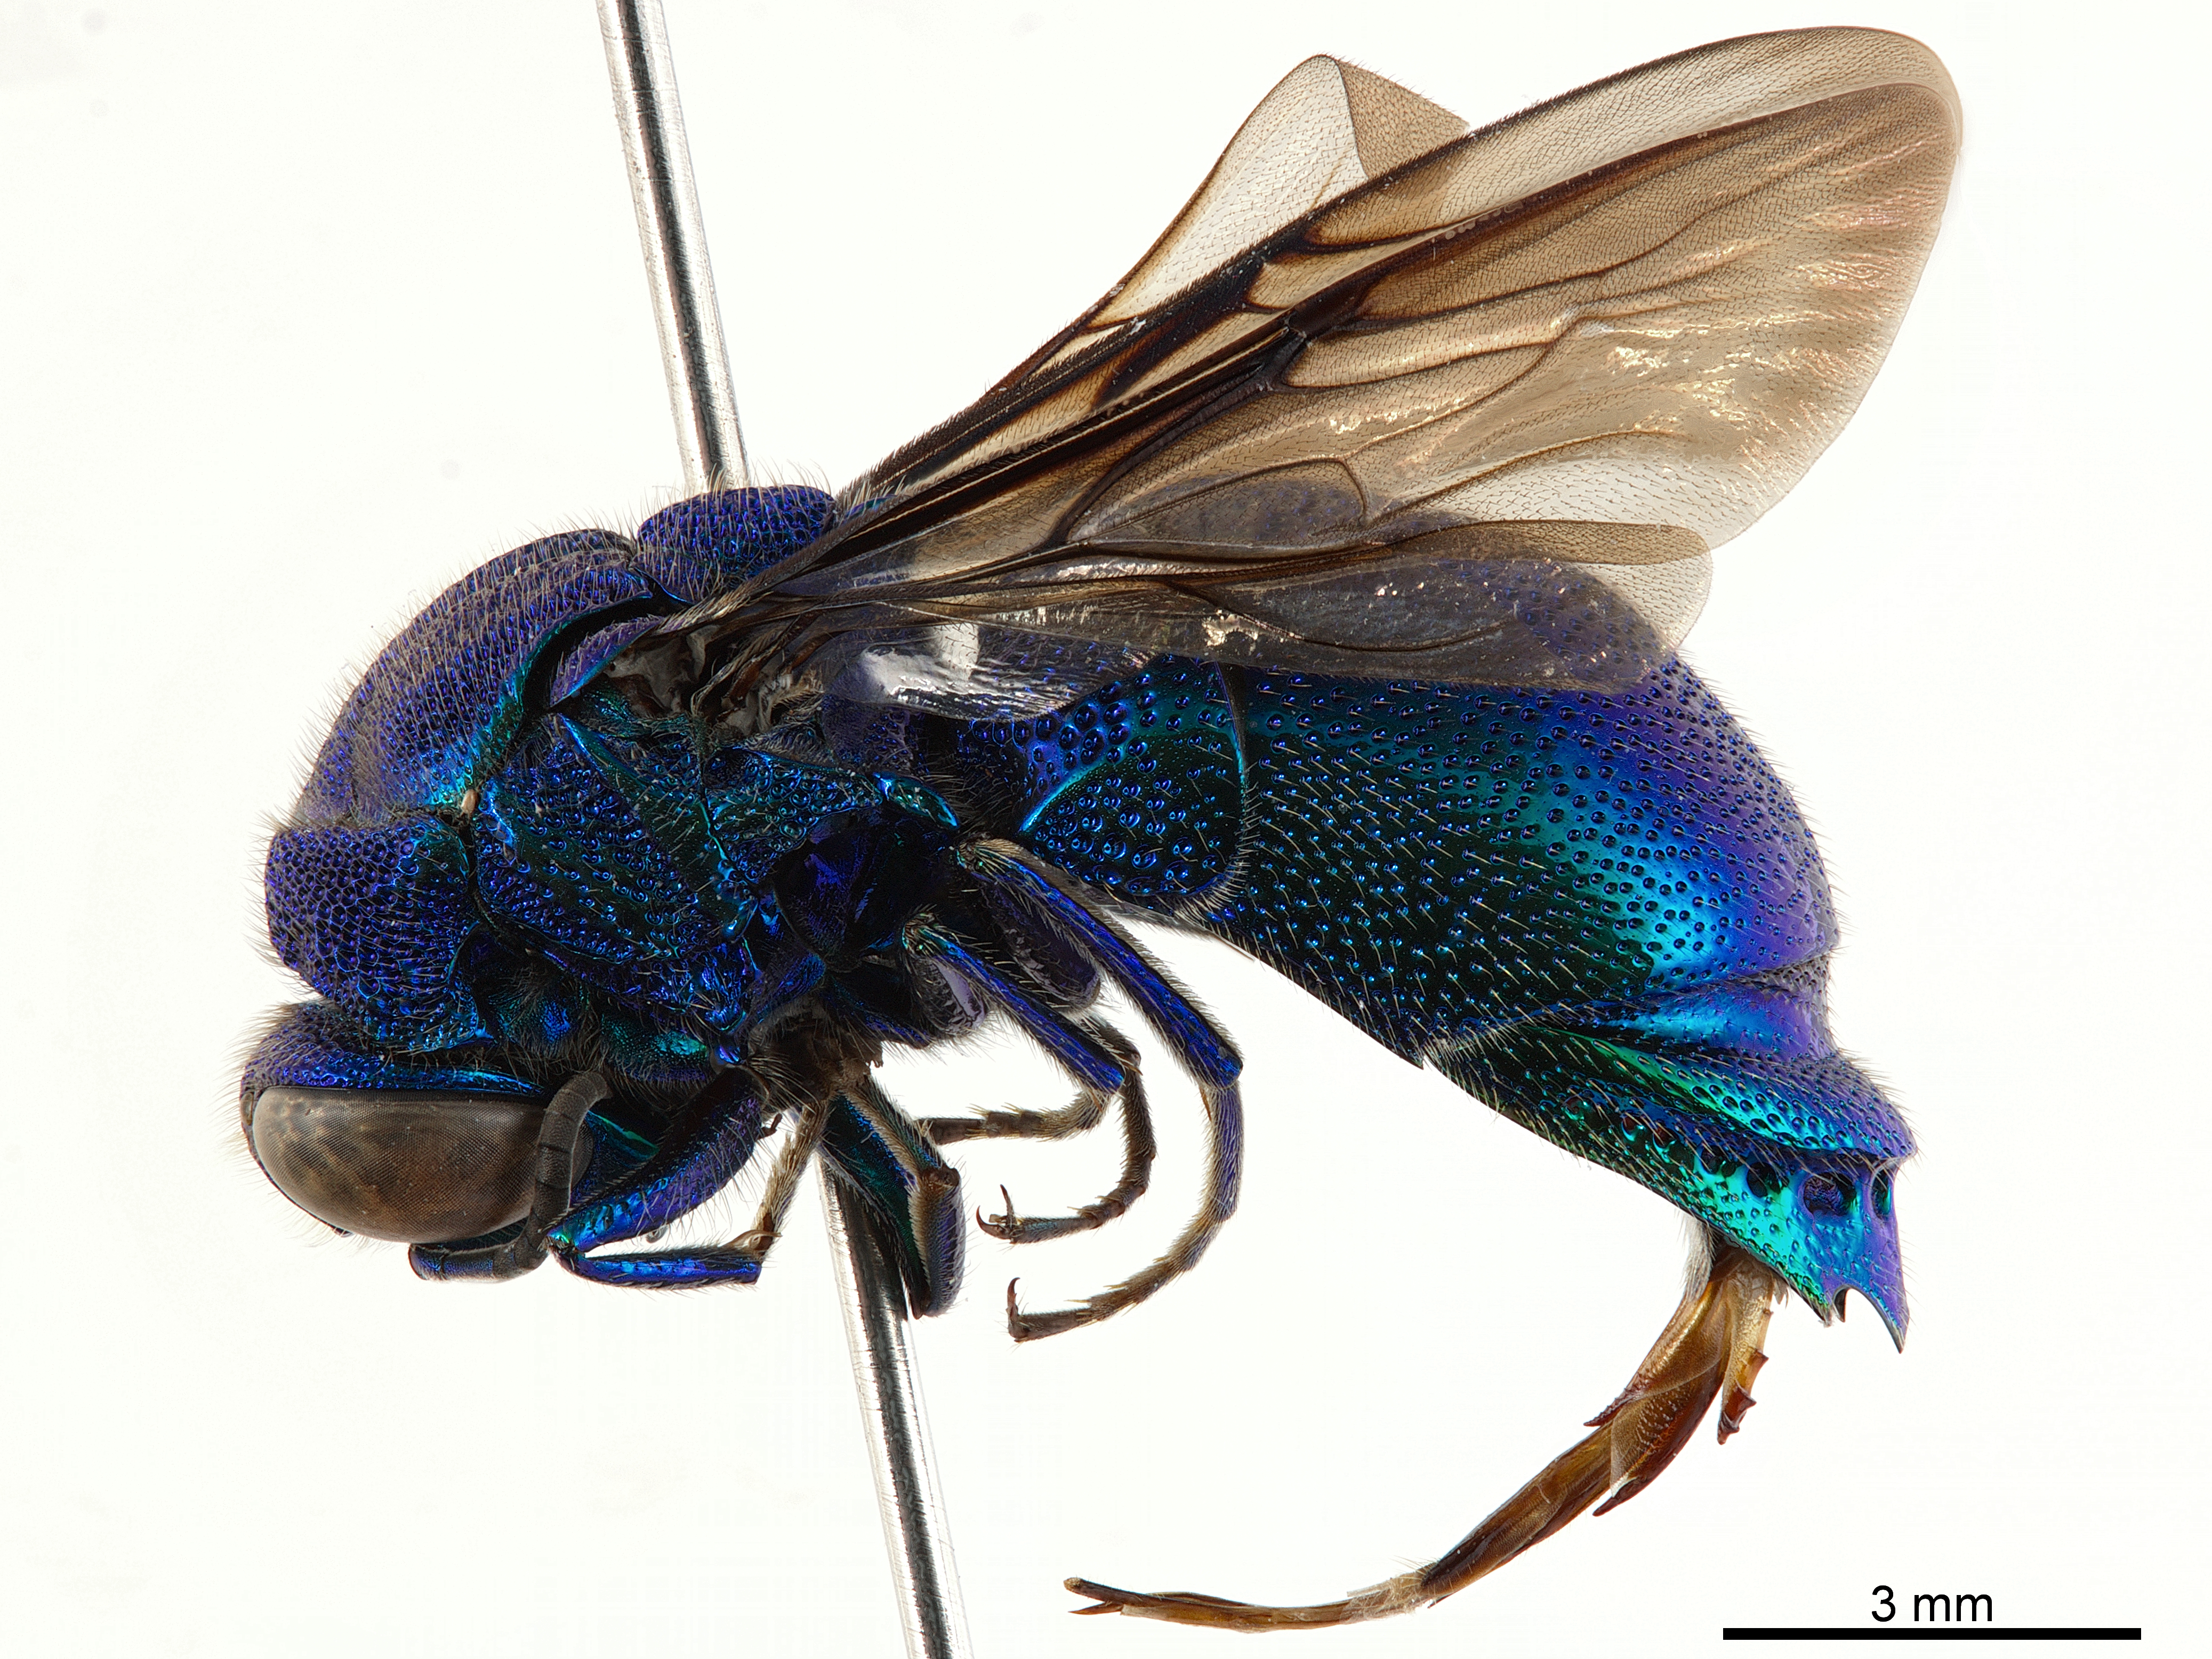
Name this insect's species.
Stilbum cyanurum
